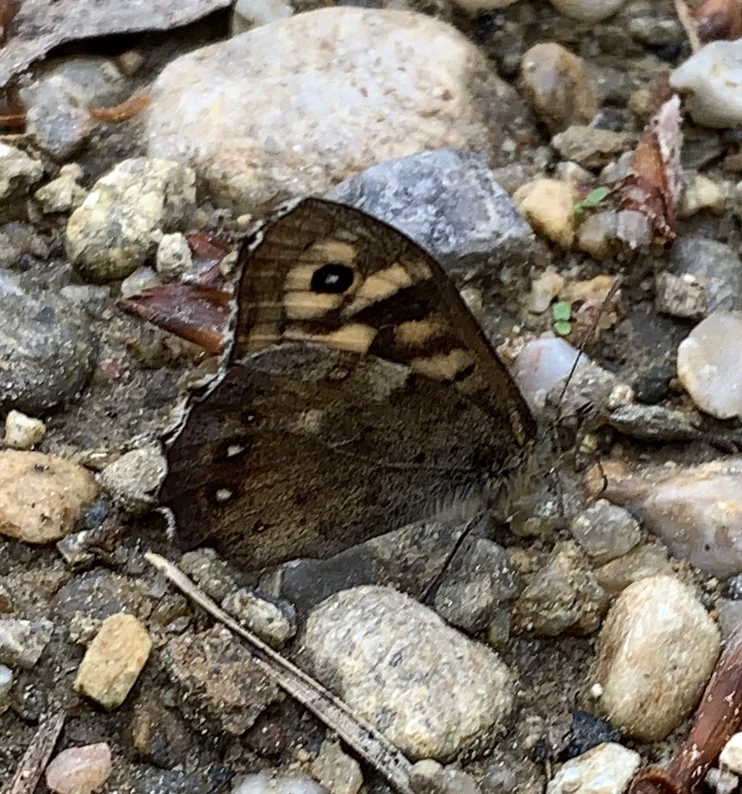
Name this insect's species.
Pararge aegeria
